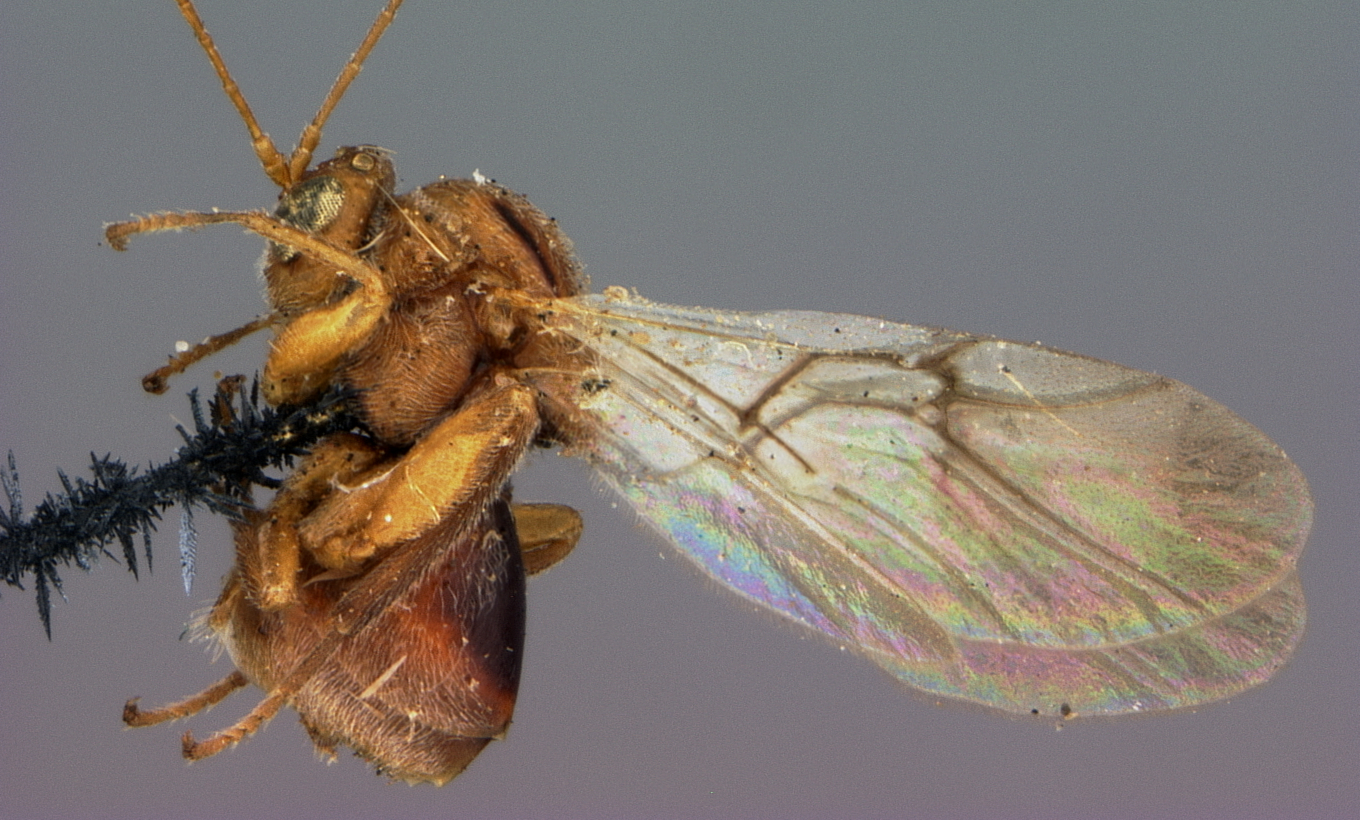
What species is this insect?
Cynips sulcatus
